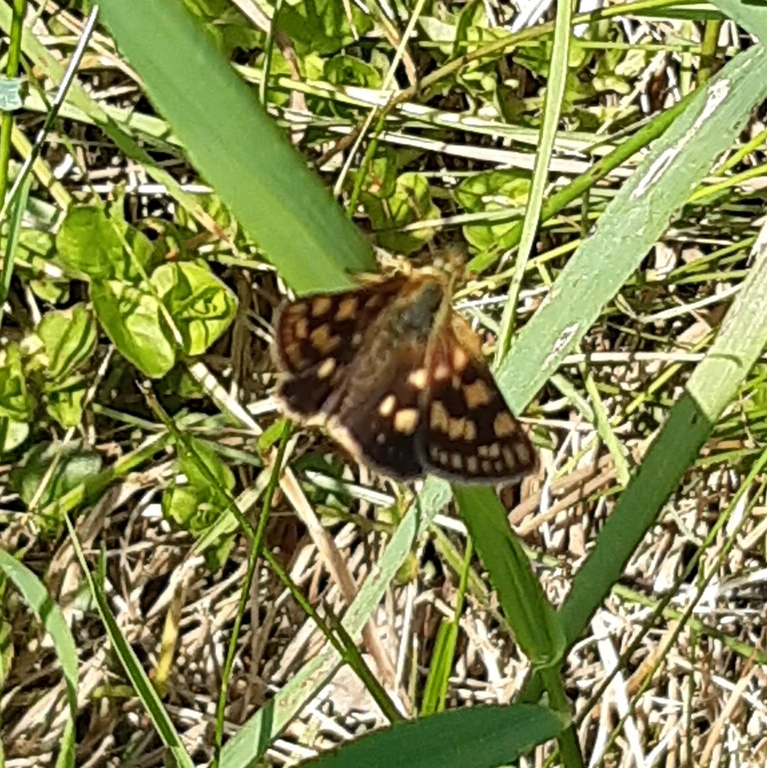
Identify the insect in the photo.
Carterocephalus palaemon
